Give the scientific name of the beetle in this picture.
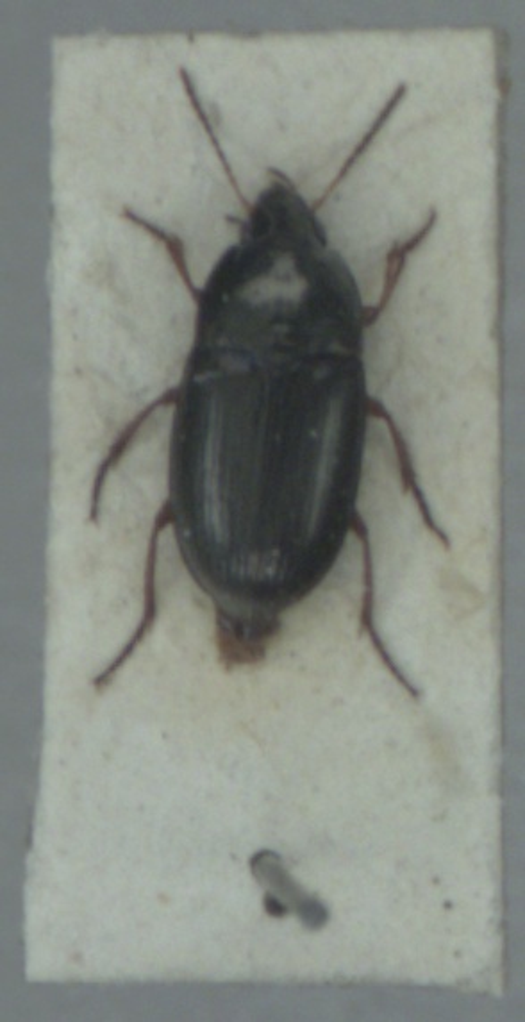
Amara familiaris
